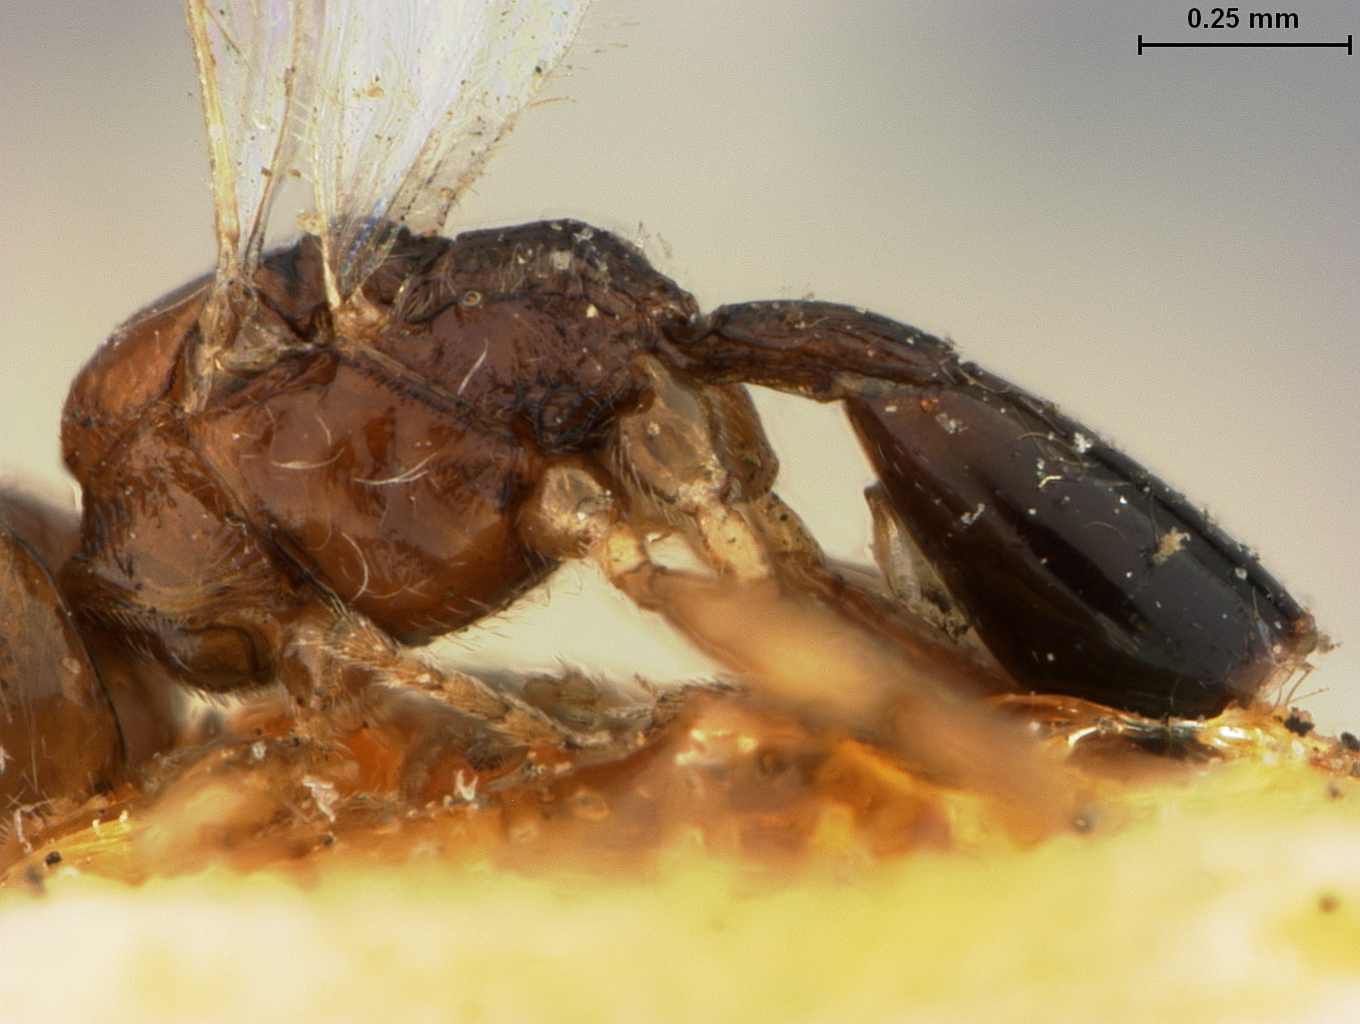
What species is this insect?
Euphorus maculipennis
